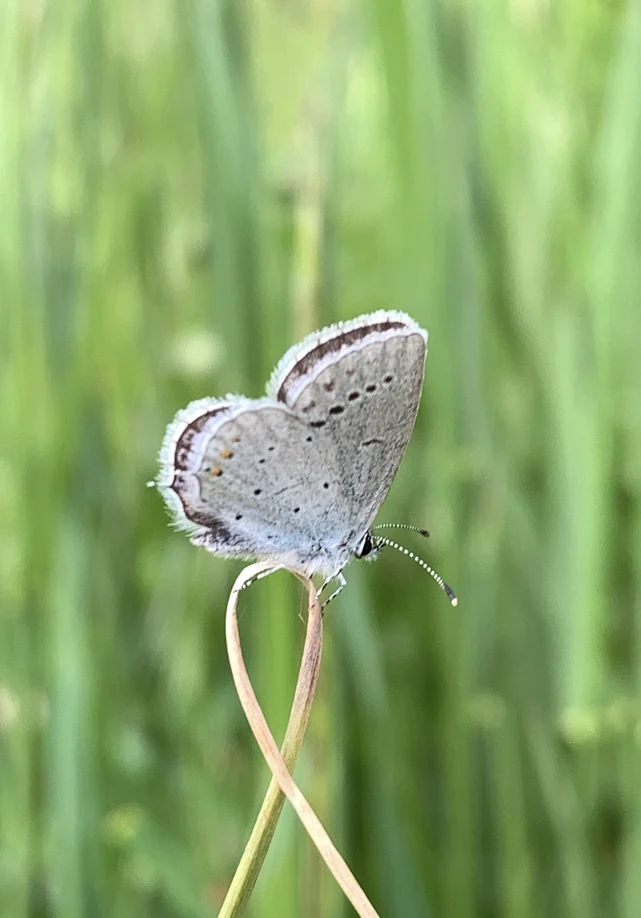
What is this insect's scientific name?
Cupido argiades (also Elkalyce argiades)
